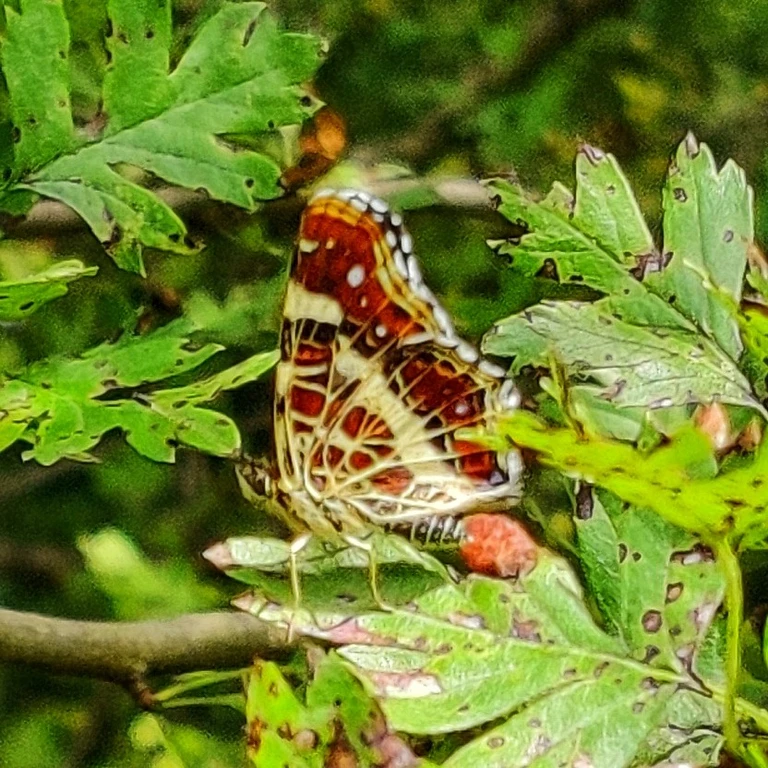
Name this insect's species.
Araschnia levana
